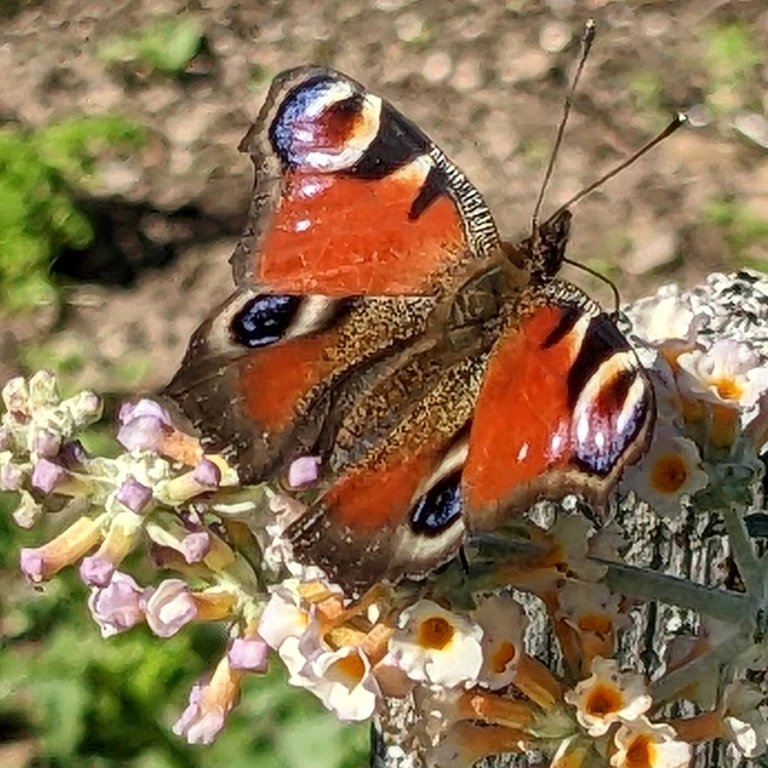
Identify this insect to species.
Aglais io
